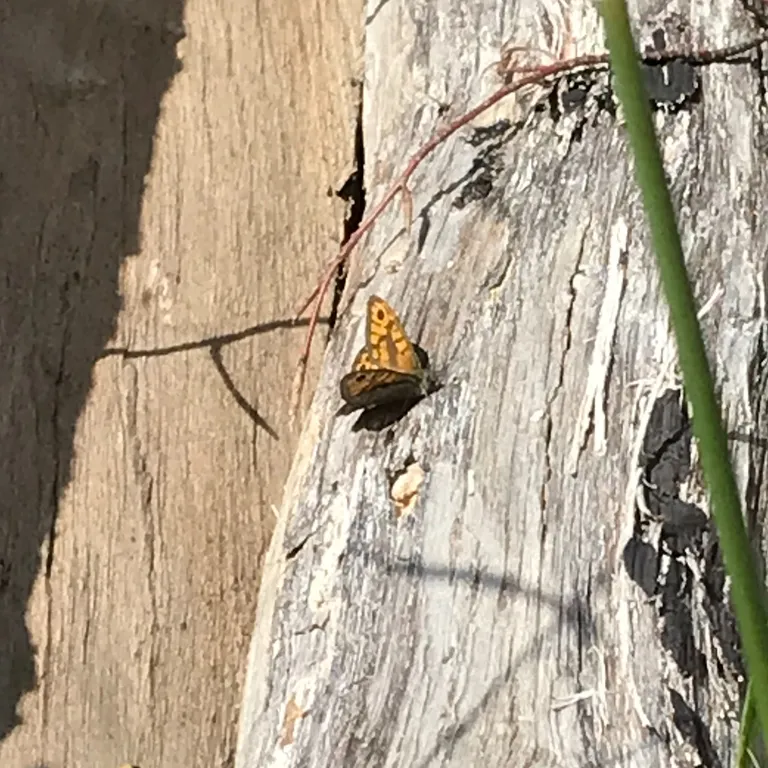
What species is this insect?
Lasiommata megera (also Pararge megera)
